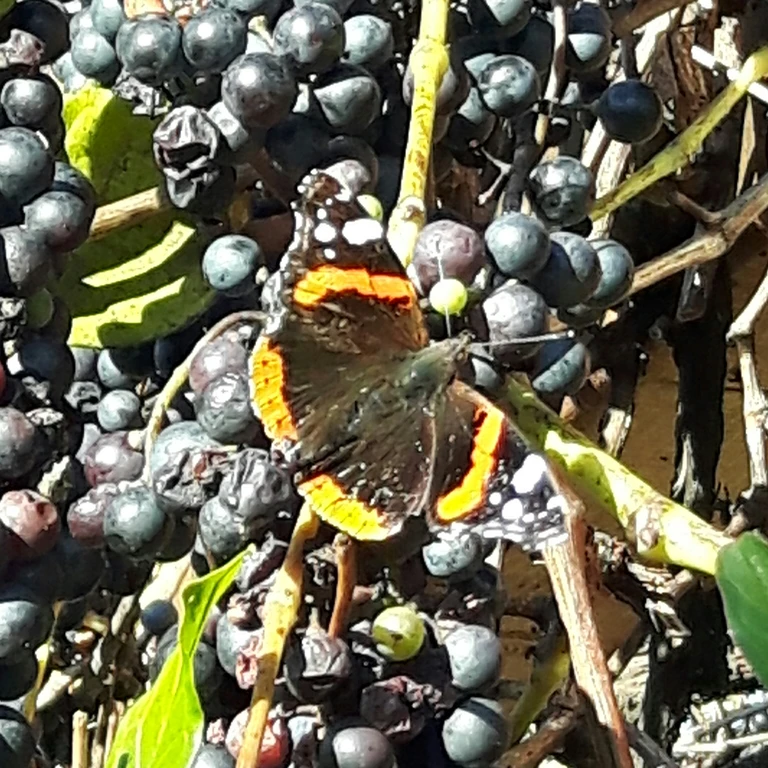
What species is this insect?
Vanessa atalanta
